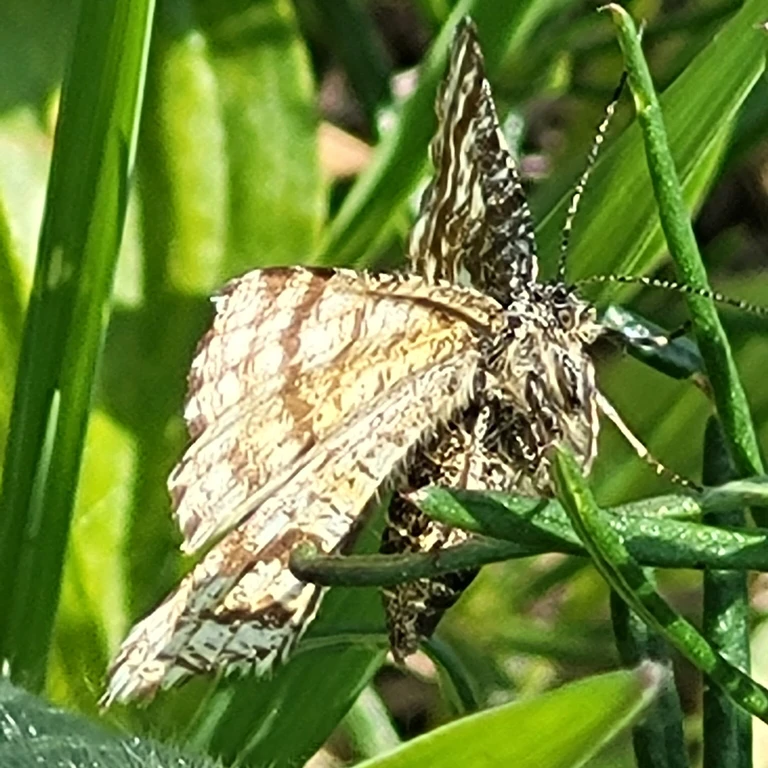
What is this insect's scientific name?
Ematurga atomaria
